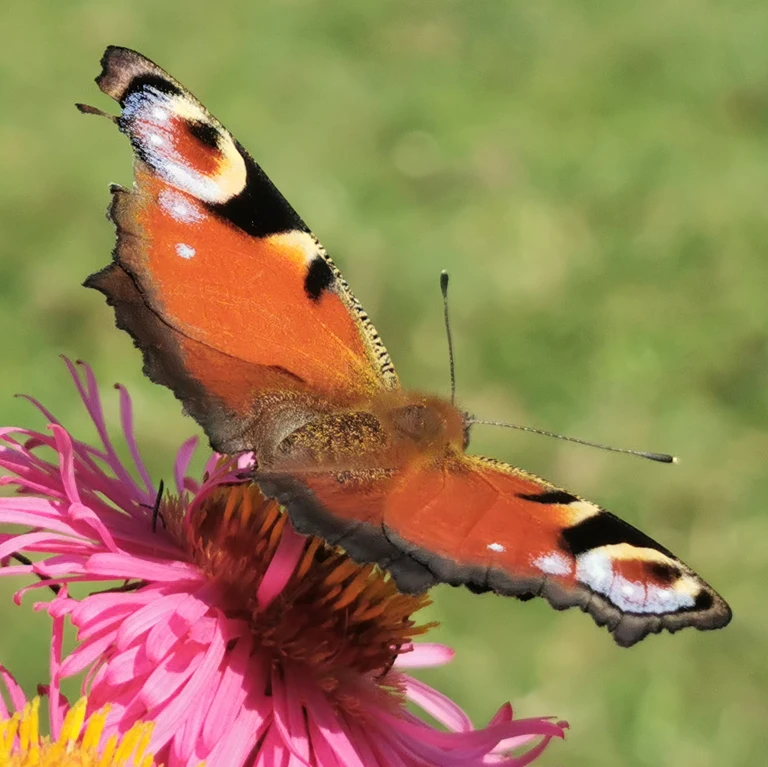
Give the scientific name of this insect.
Aglais io
